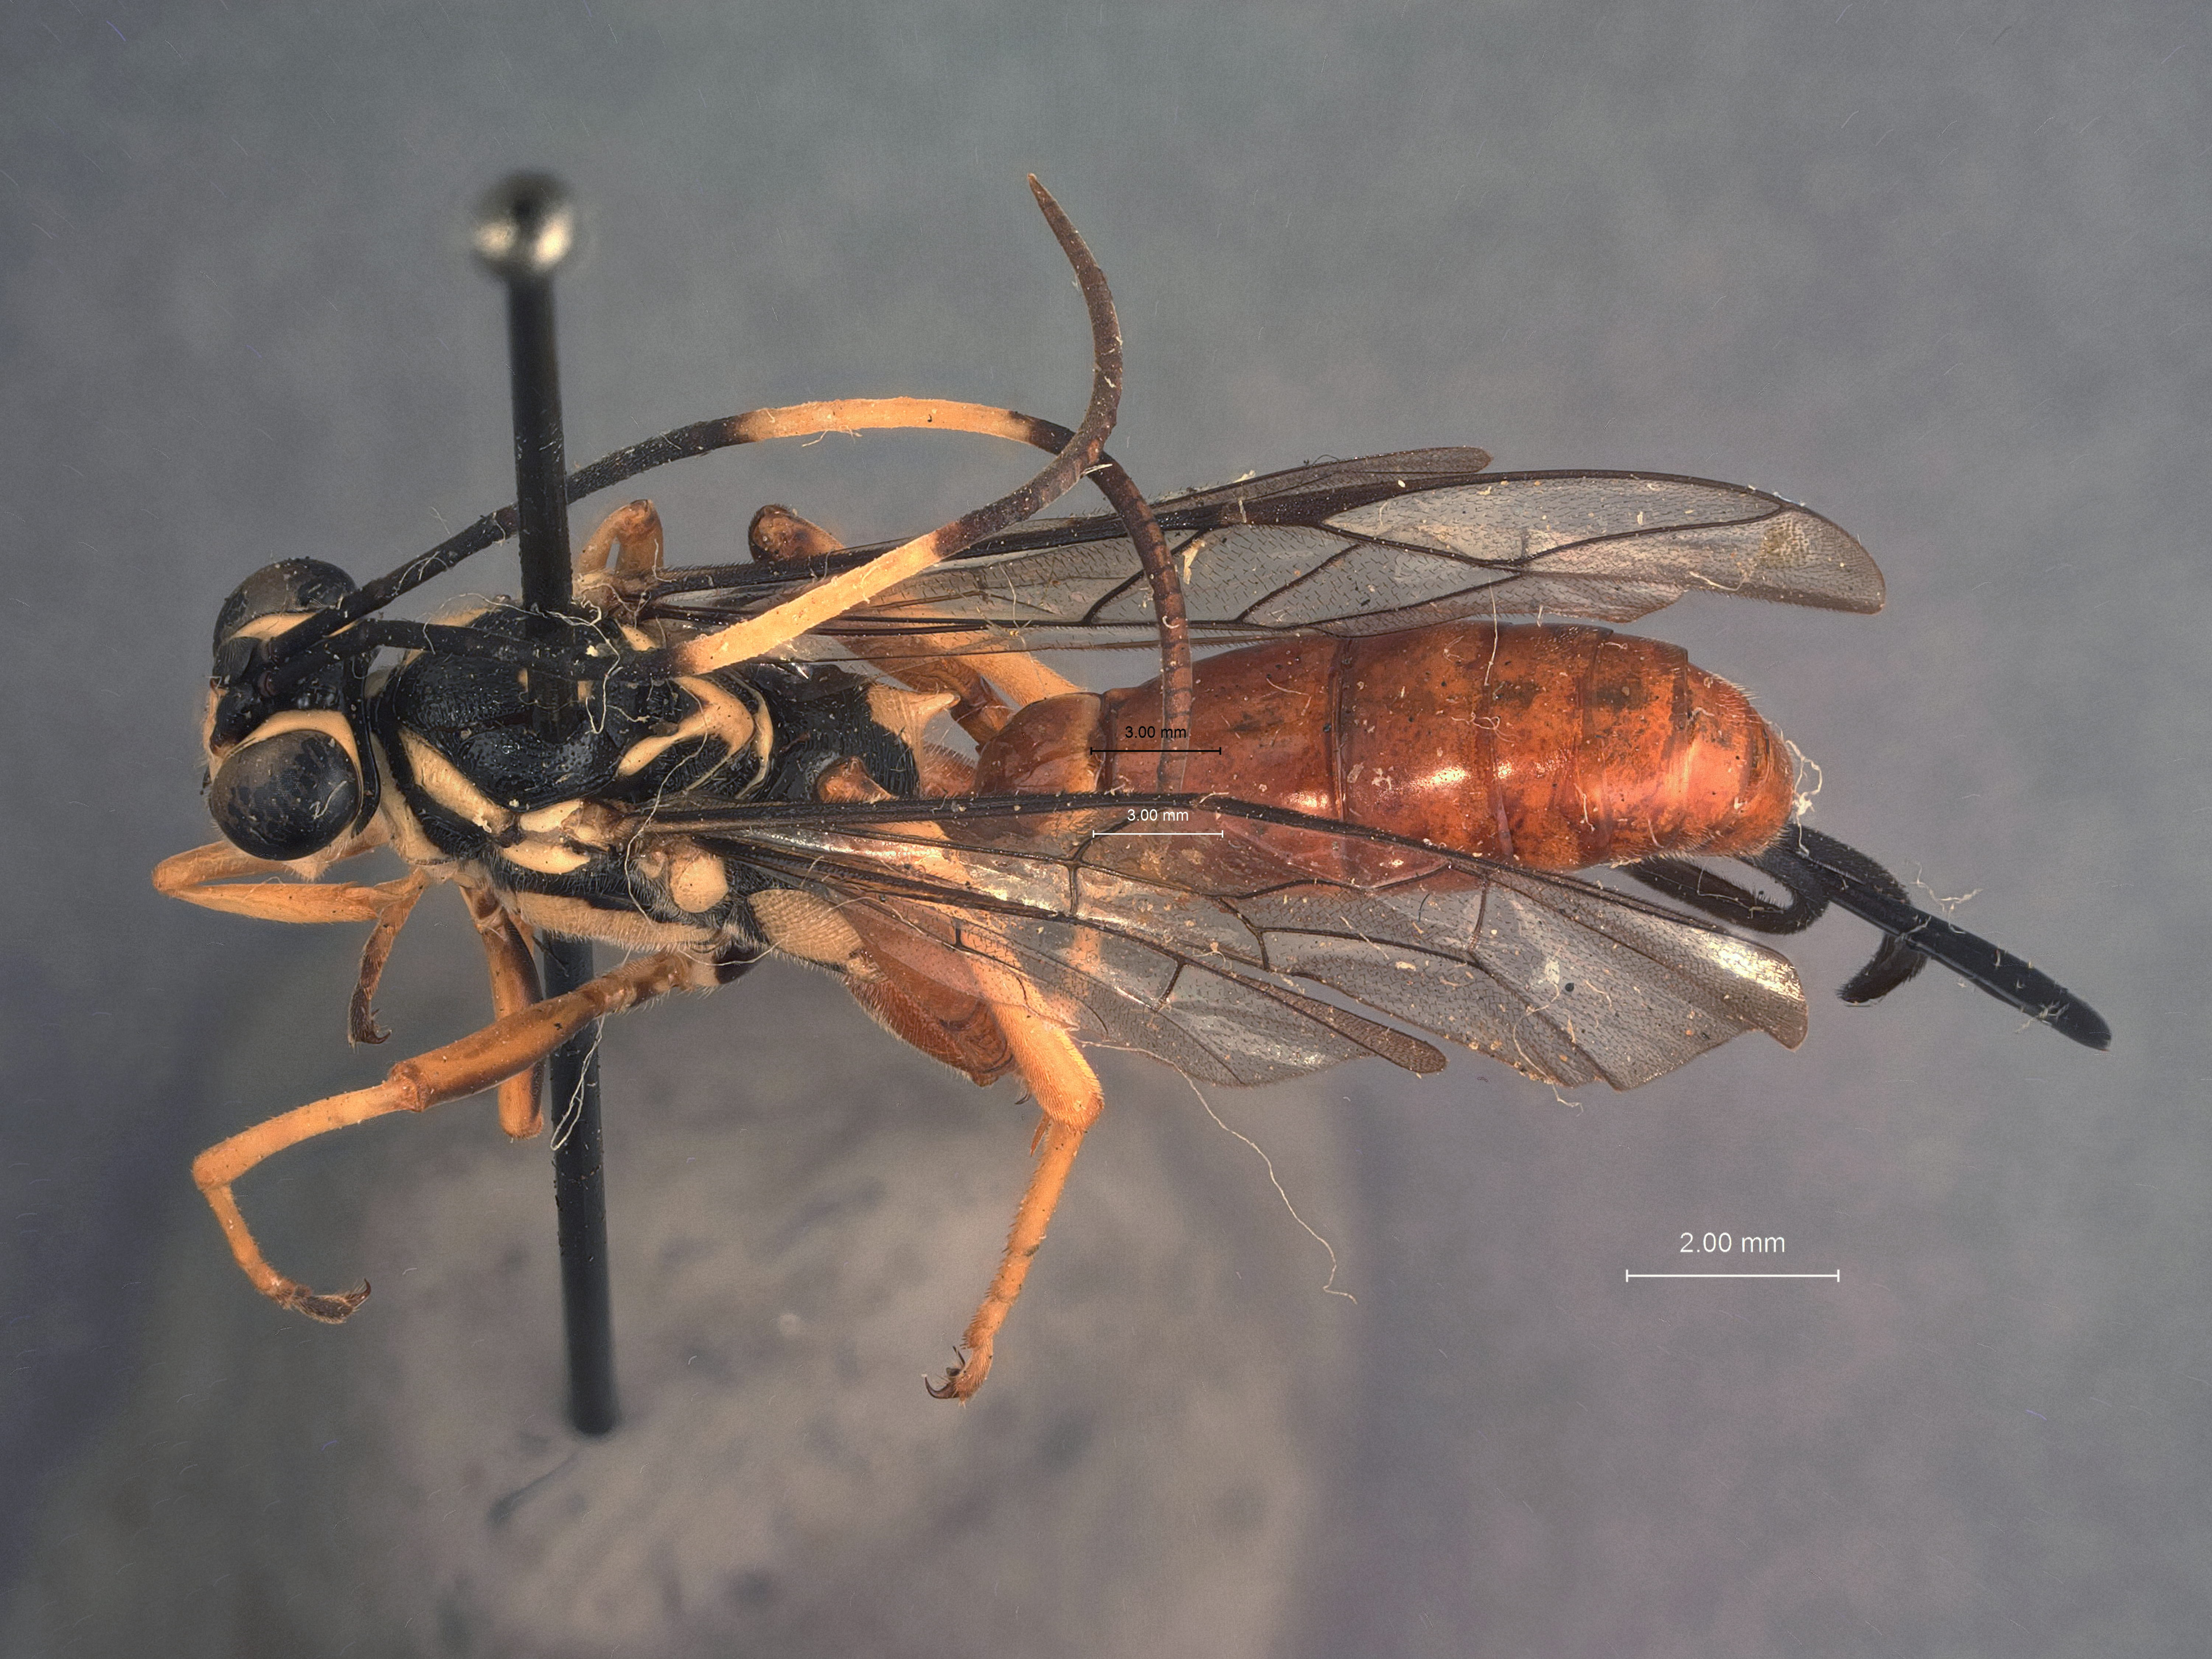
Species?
Cryptanura excalibur
